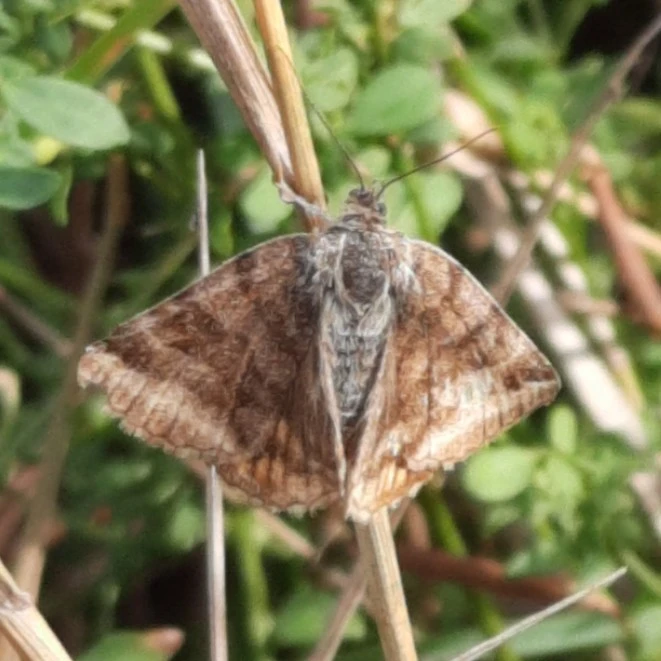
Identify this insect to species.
Euclidia glyphica
